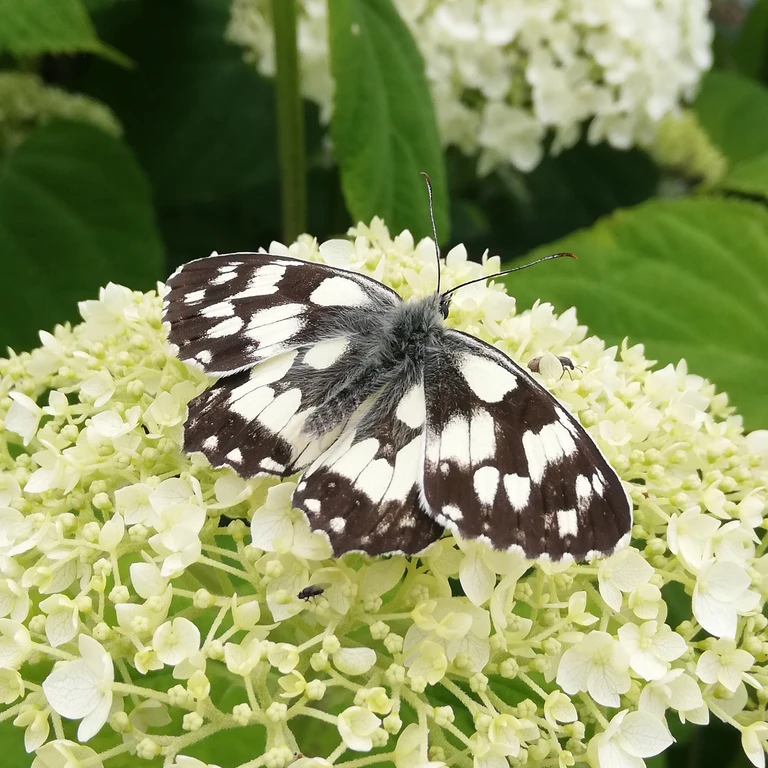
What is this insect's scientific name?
Melanargia galathea
